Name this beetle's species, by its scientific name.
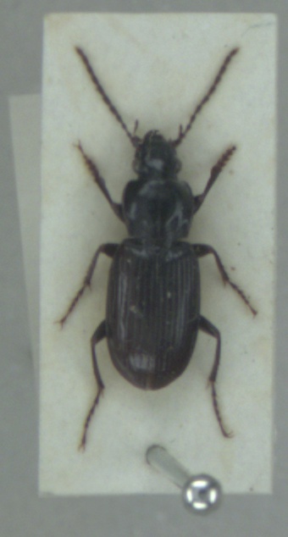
Pterostichus gracilis
